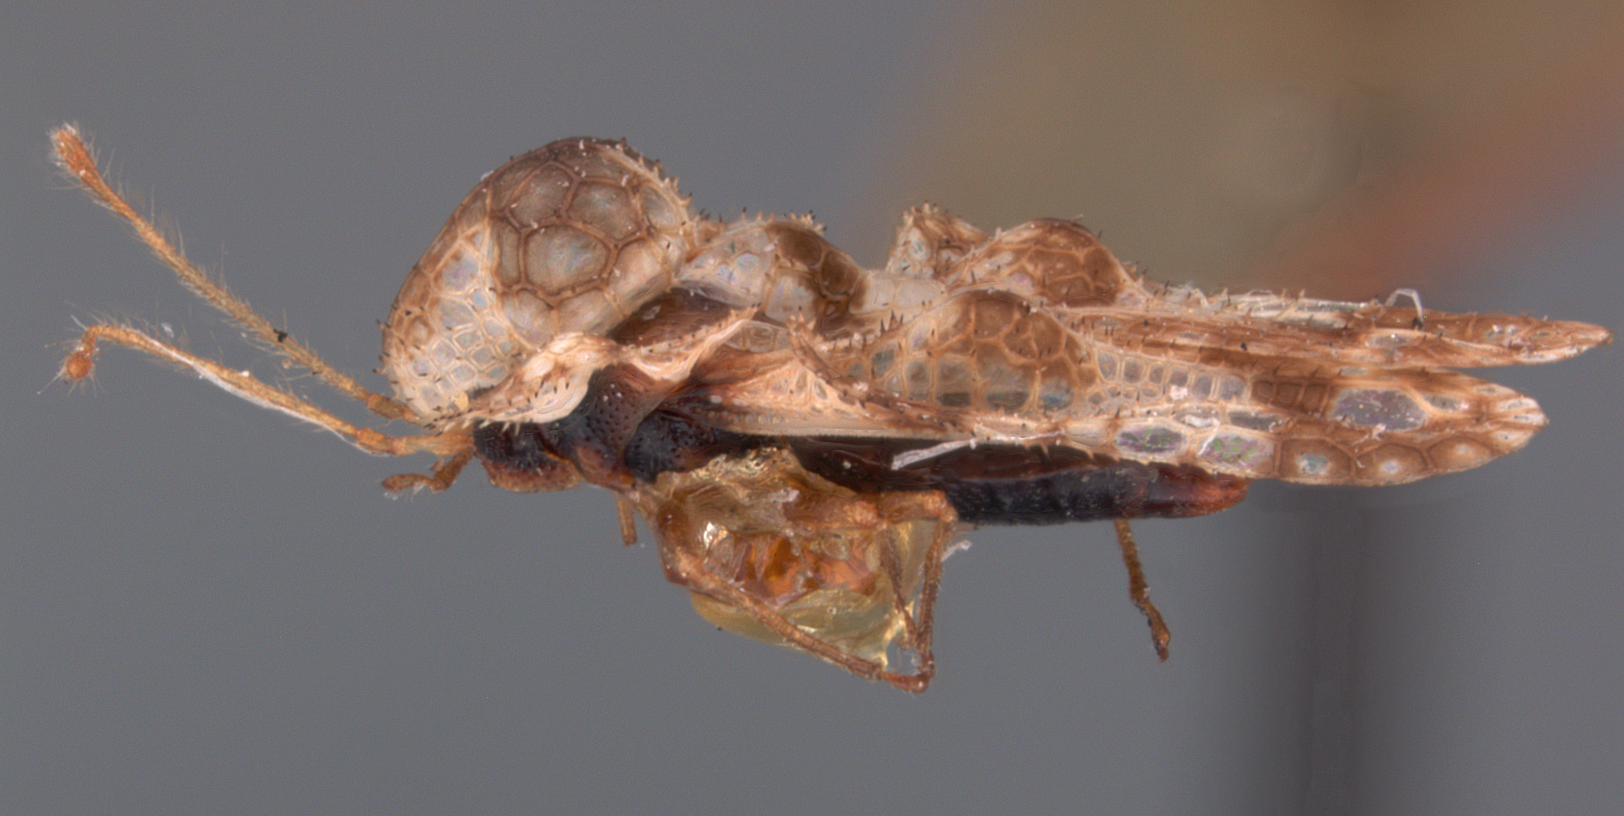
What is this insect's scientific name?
Corythucha celtidis
